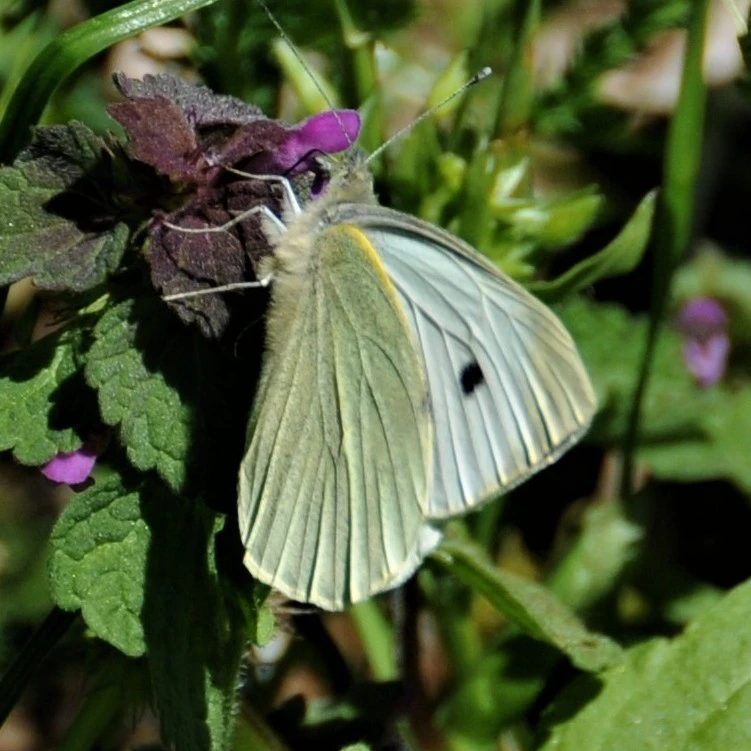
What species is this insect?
Pieris brassicae
